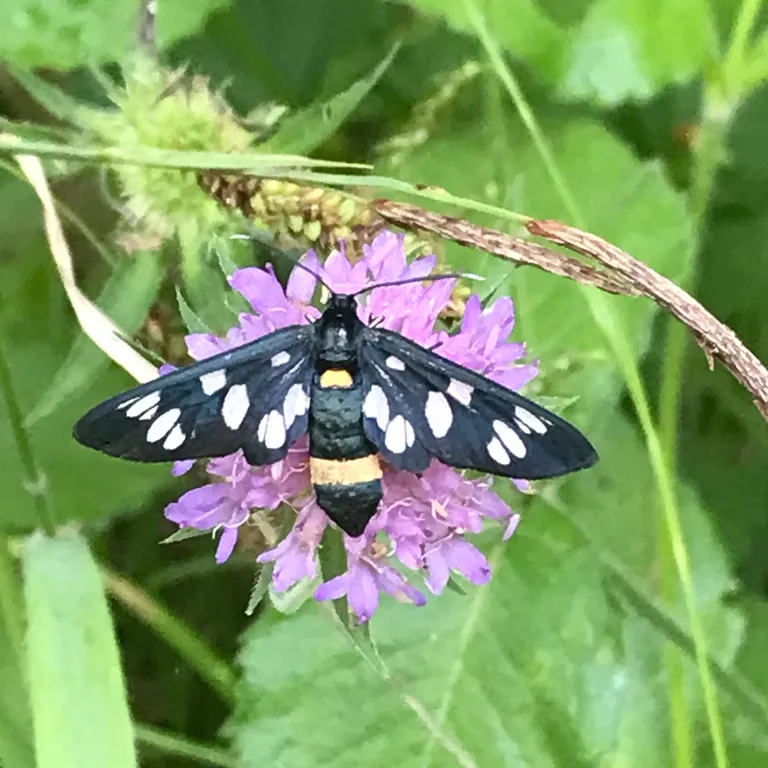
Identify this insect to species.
Amata phegea
